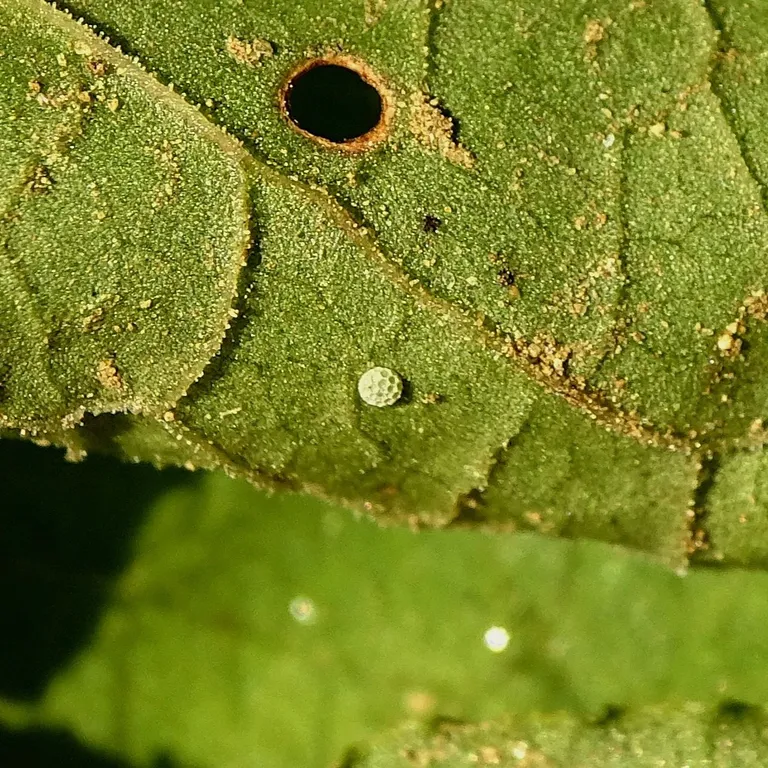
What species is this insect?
Lycaena phlaeas
